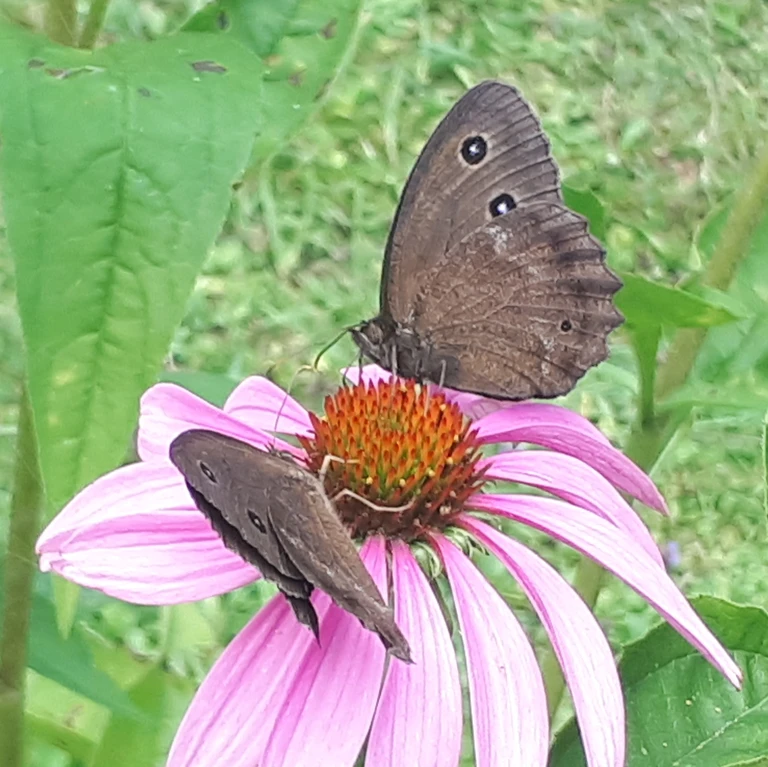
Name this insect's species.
Minois dryas
